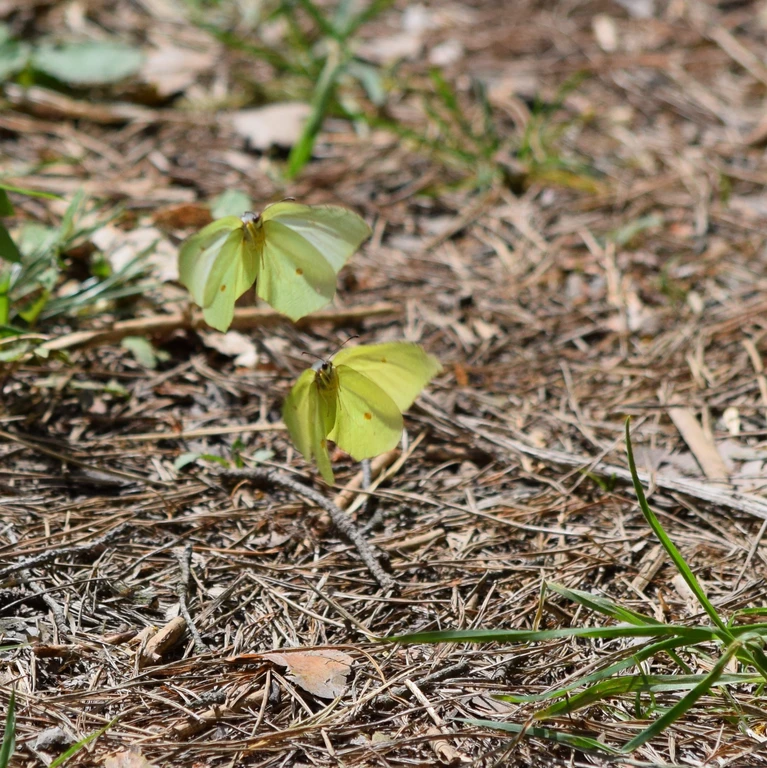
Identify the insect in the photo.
Gonepteryx rhamni
